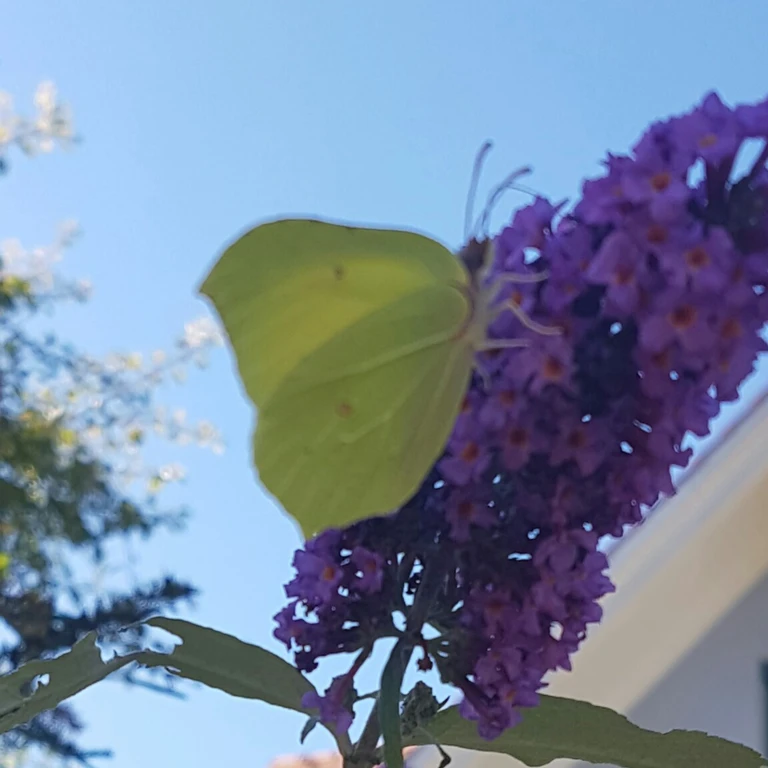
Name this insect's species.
Gonepteryx rhamni
